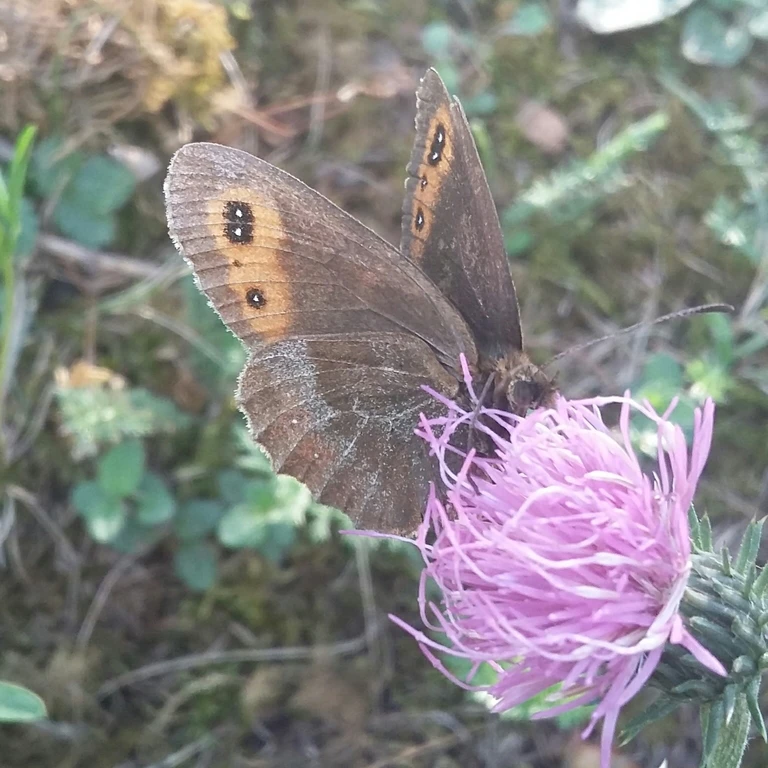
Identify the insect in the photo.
Erebia aethiops
